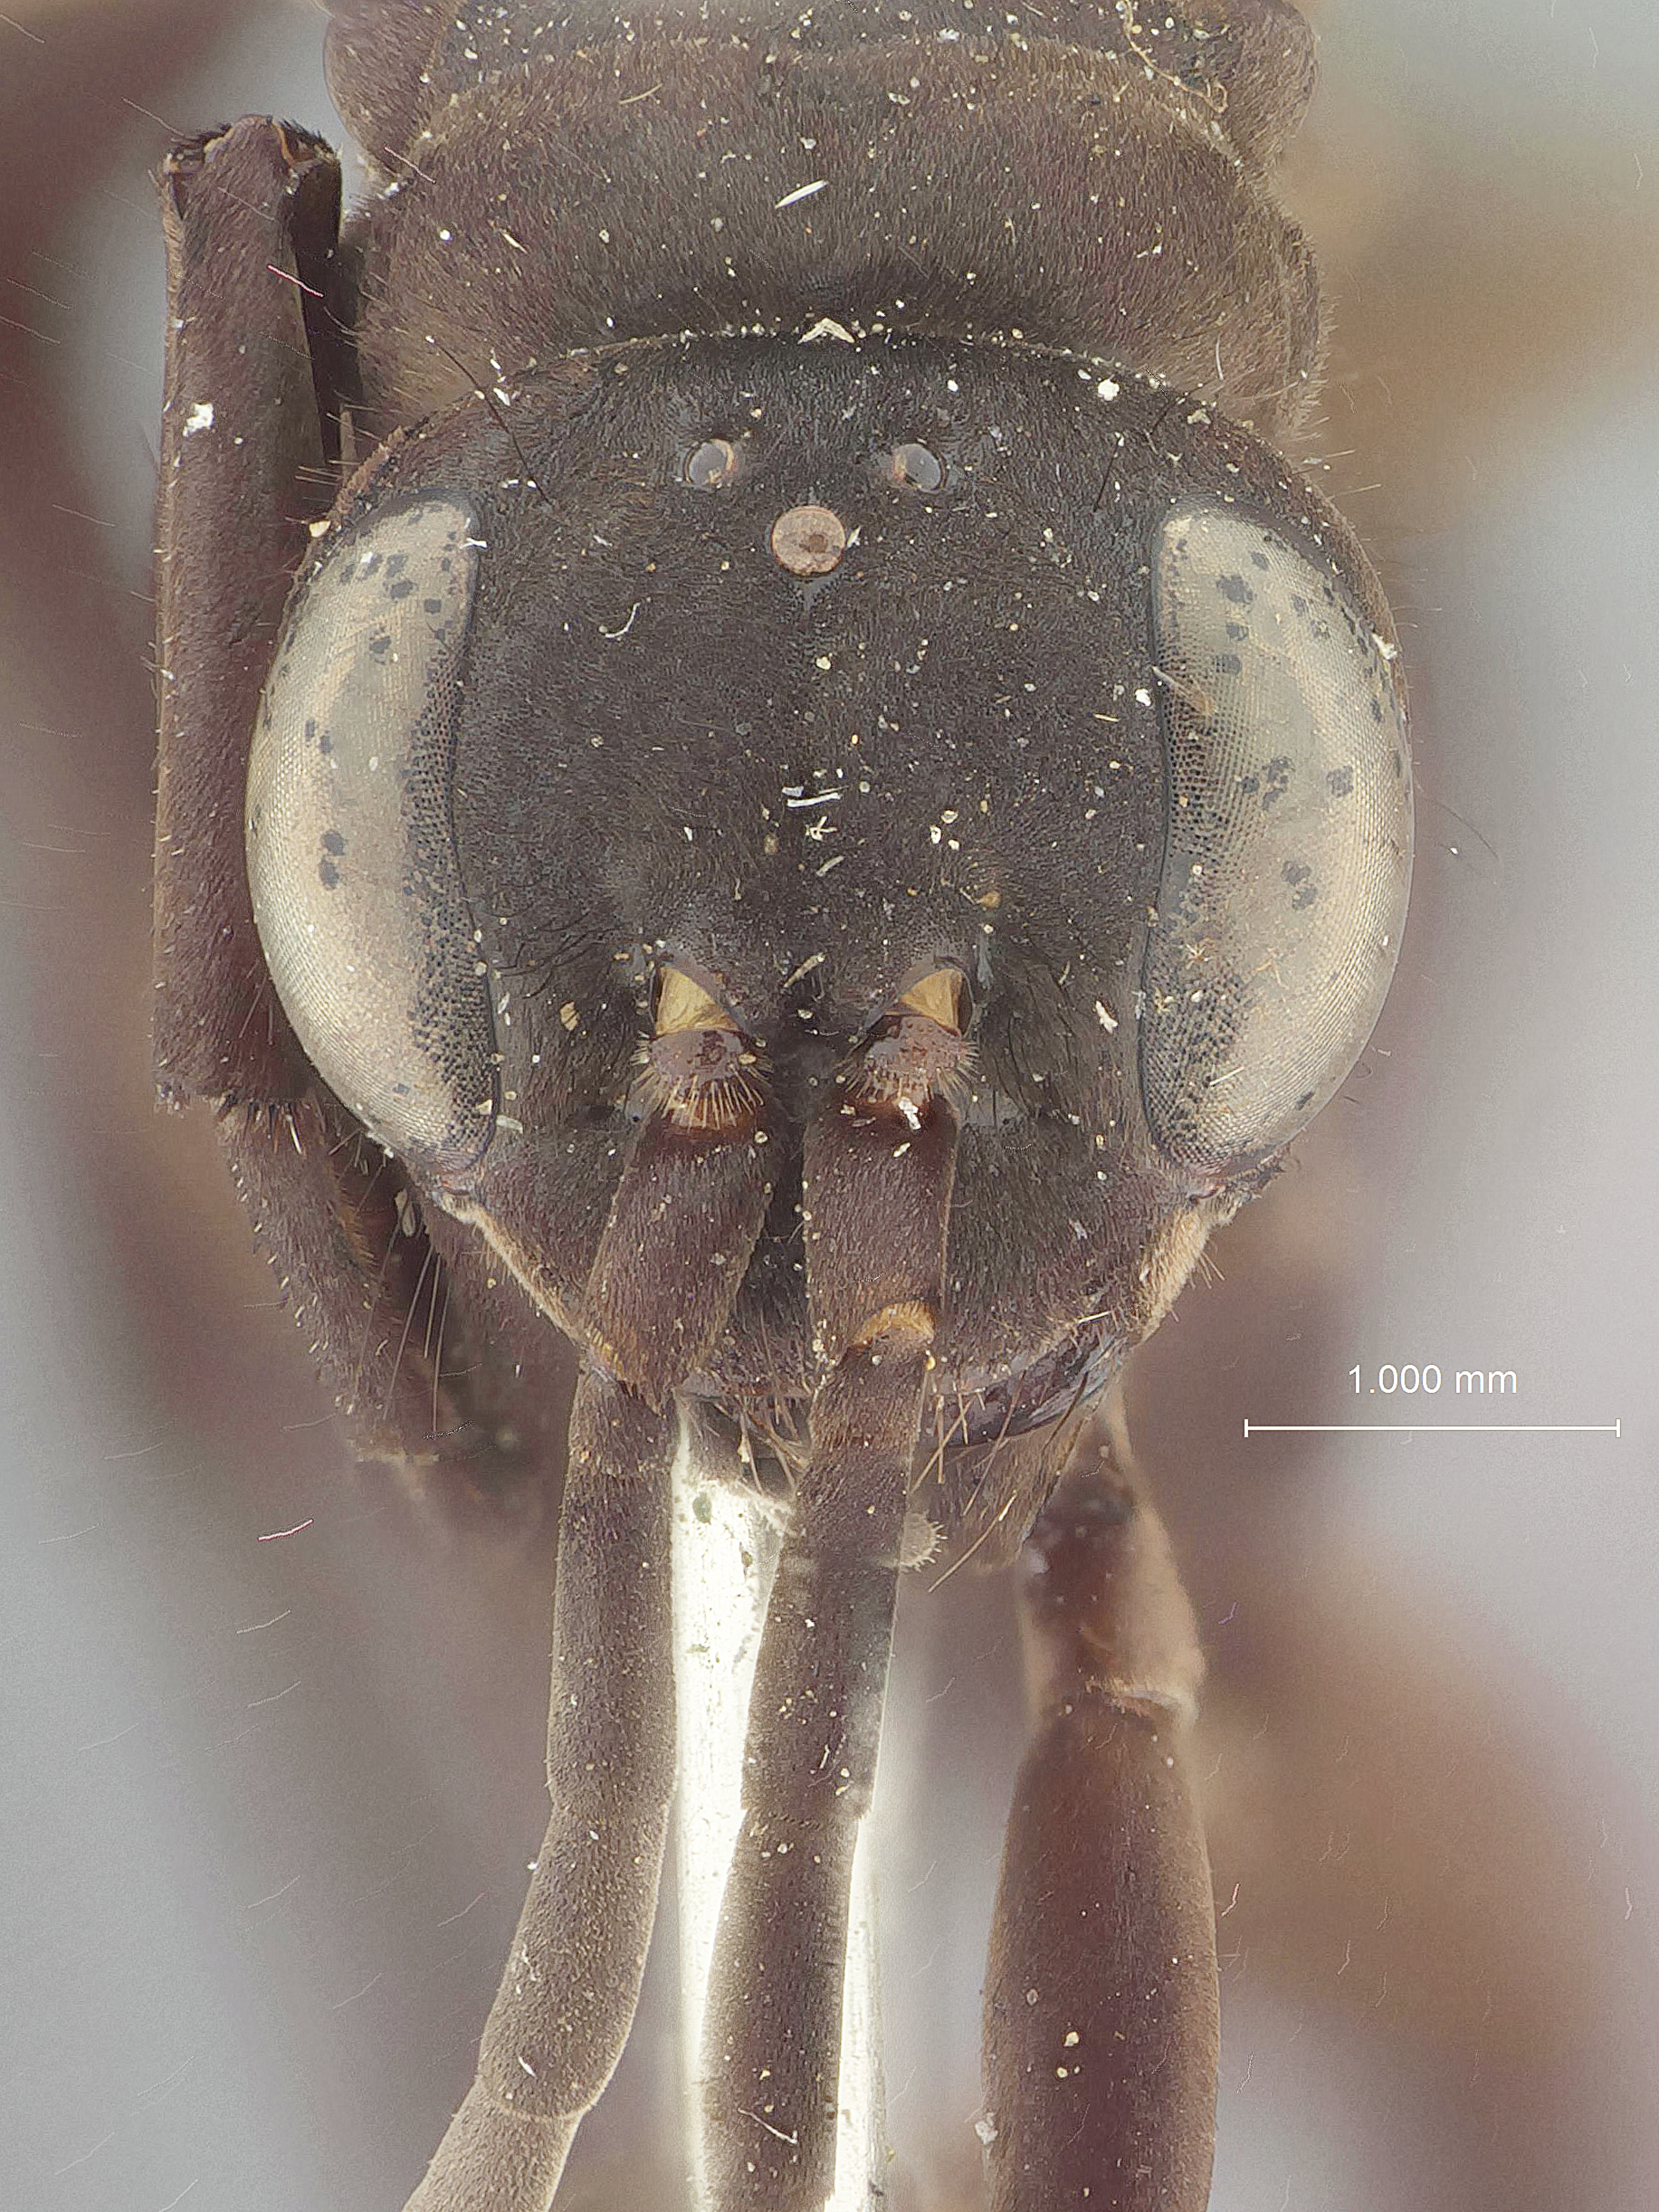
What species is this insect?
Priocnemioides texanus
